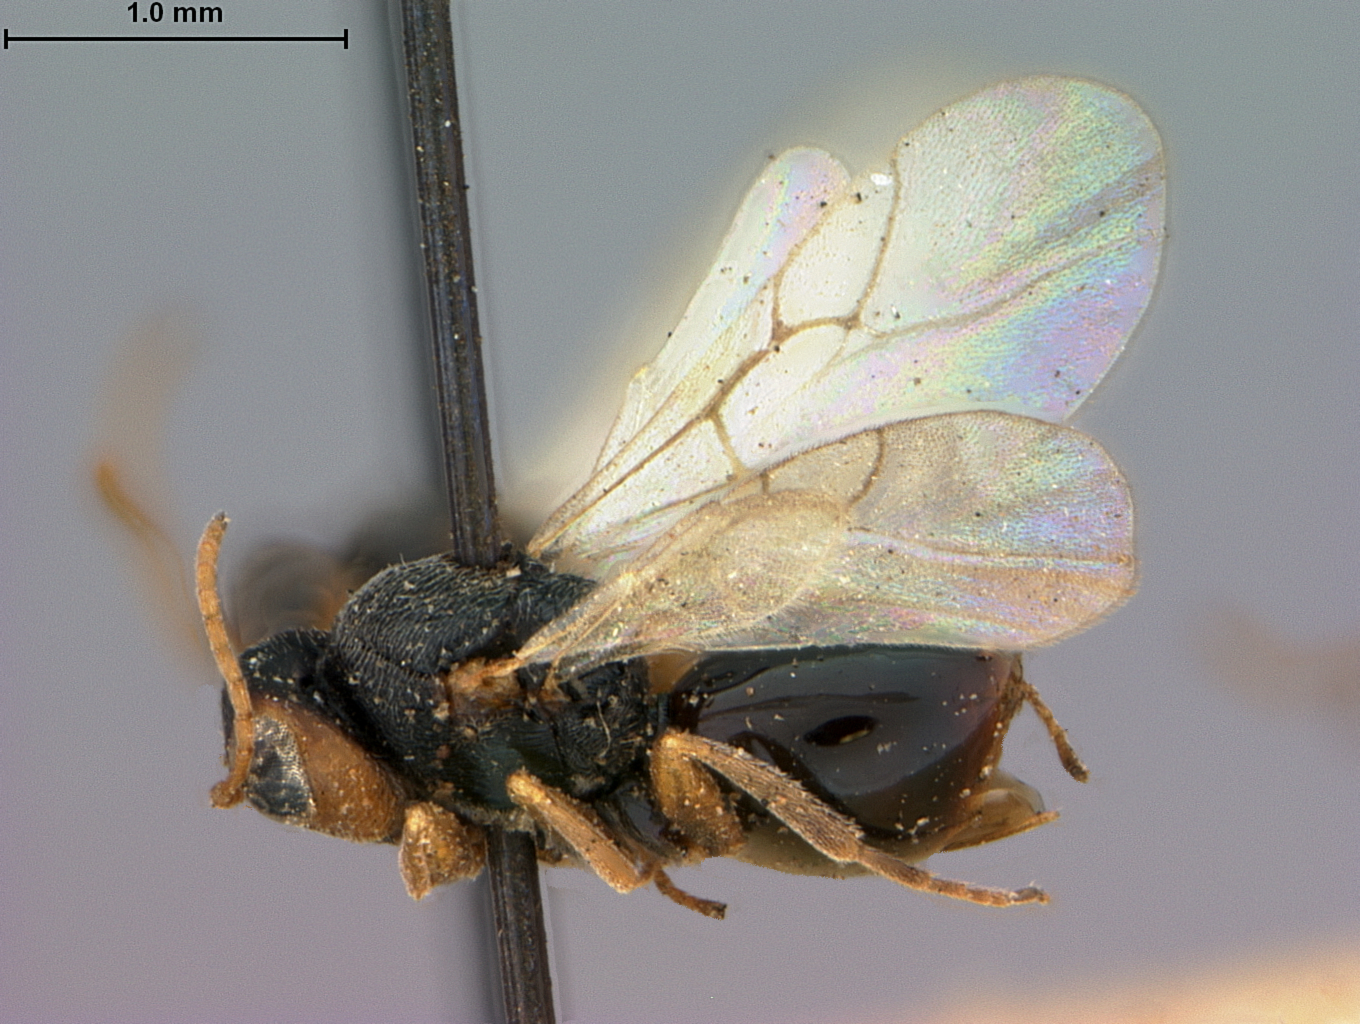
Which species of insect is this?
Synergus brevicornis
